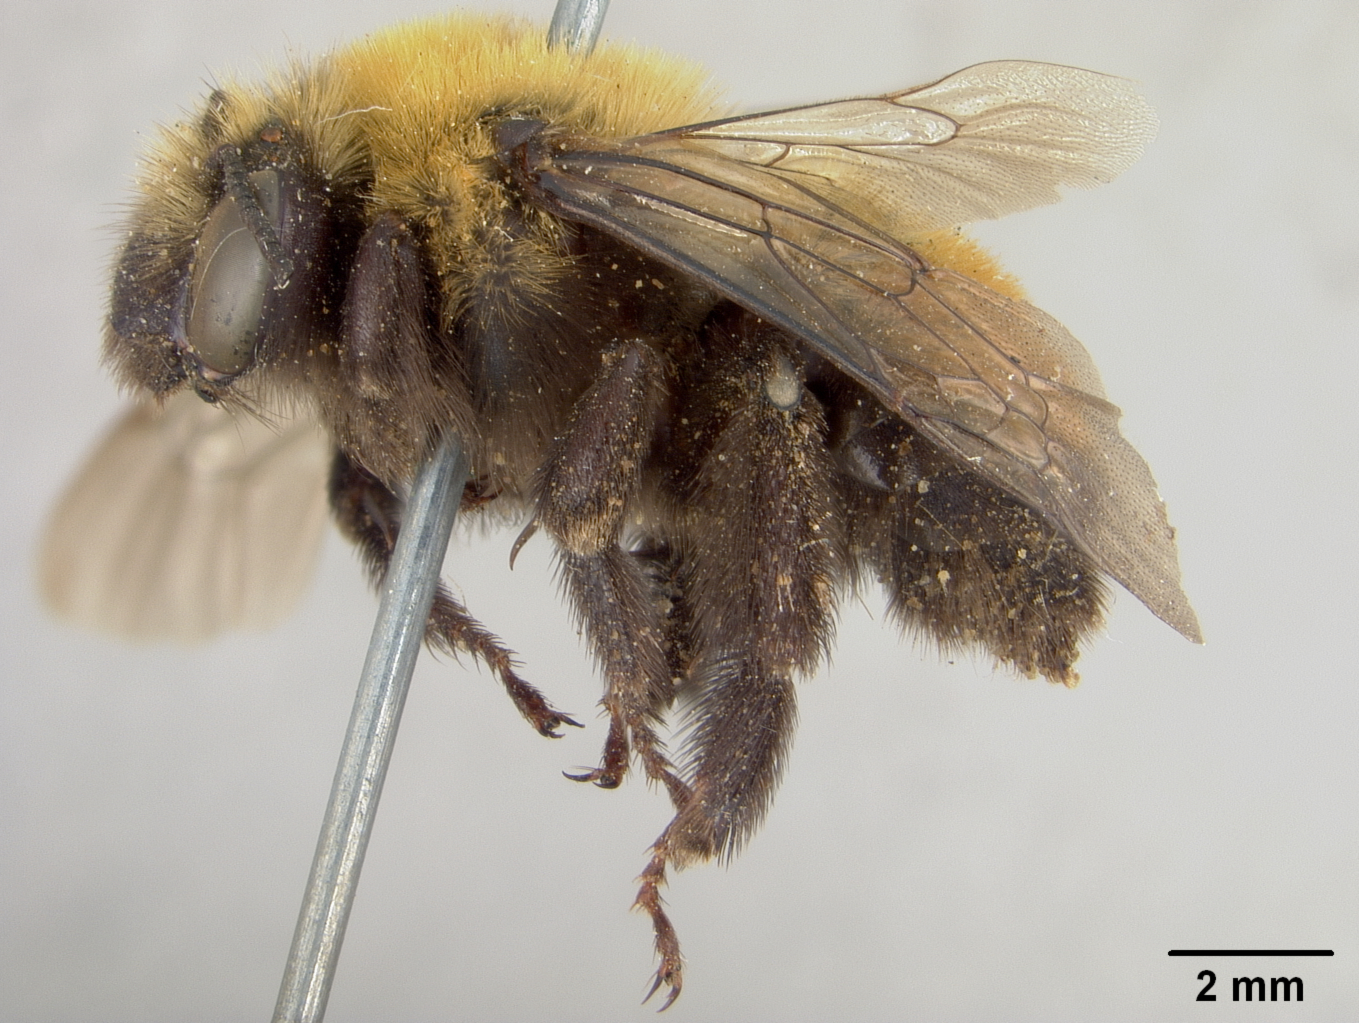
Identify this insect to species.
Anthophora bomboides
